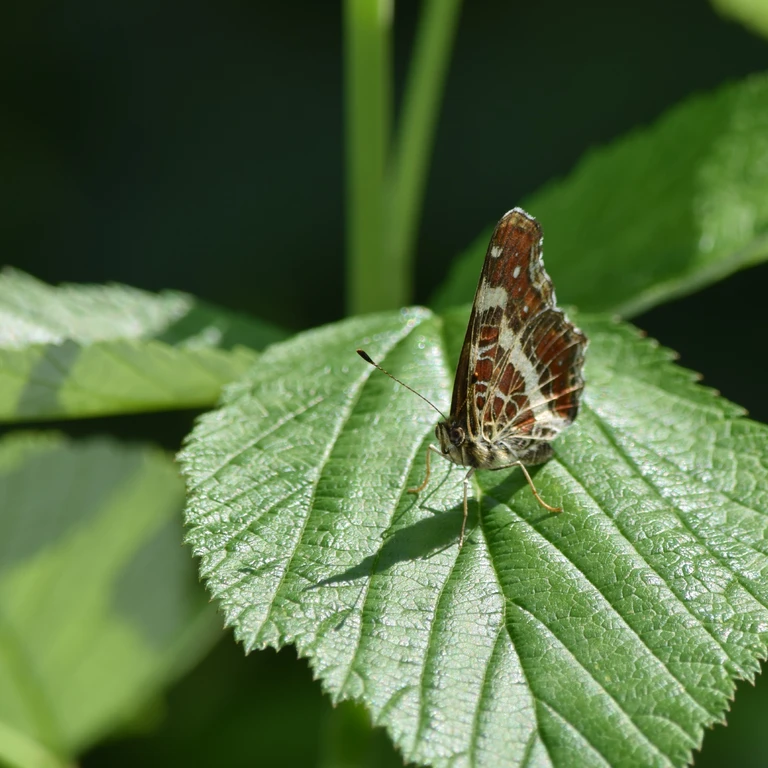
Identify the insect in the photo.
Araschnia levana
